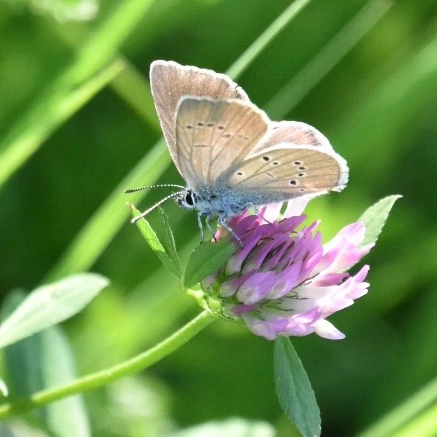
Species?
Cyaniris semiargus
